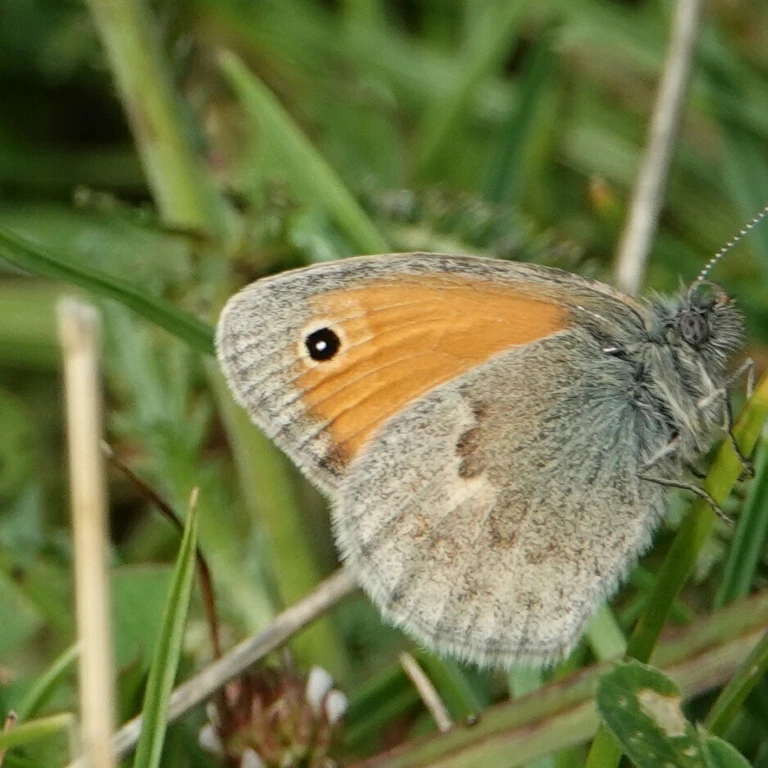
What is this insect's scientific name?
Coenonympha pamphilus
